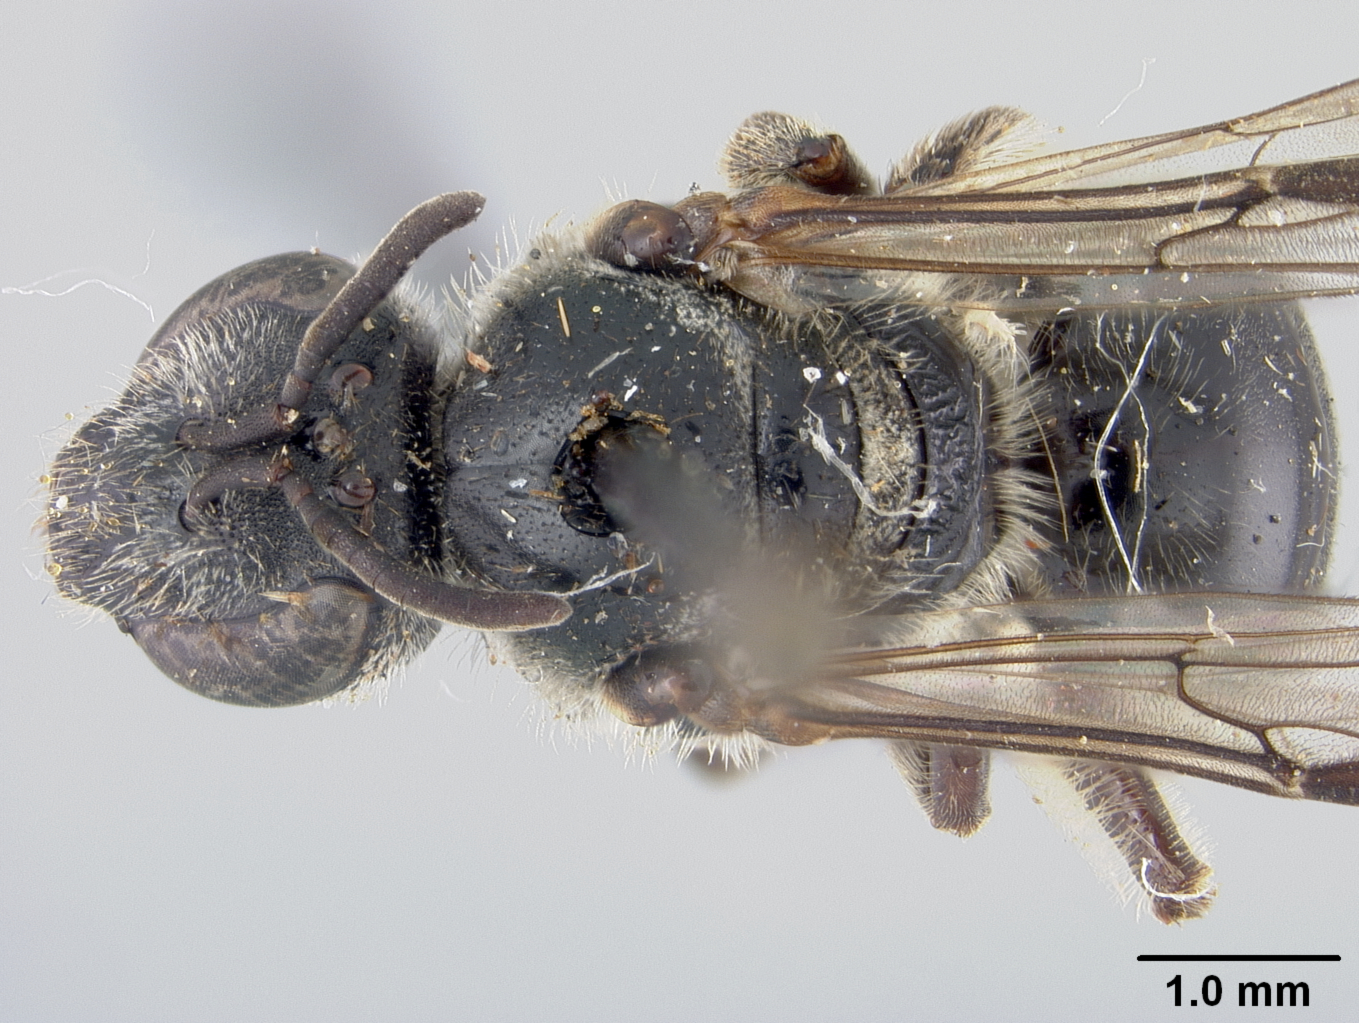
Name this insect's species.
Halictus bryanti
